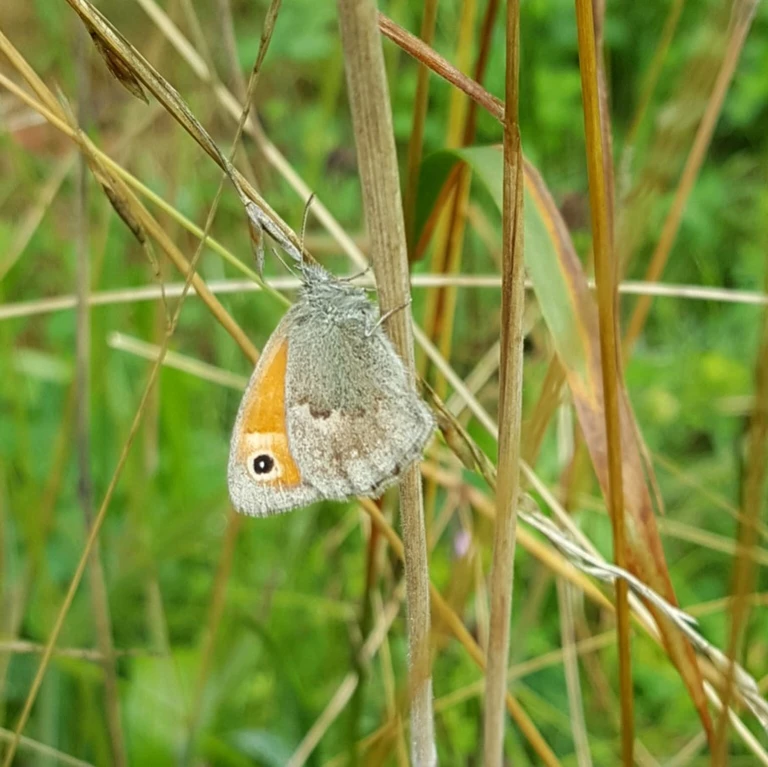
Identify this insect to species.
Coenonympha pamphilus
